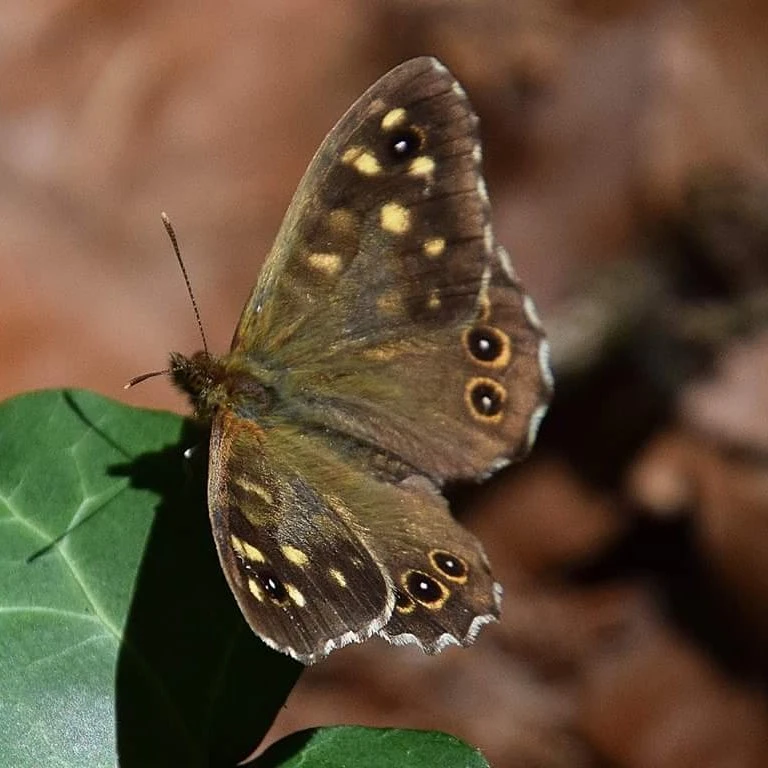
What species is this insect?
Pararge aegeria
